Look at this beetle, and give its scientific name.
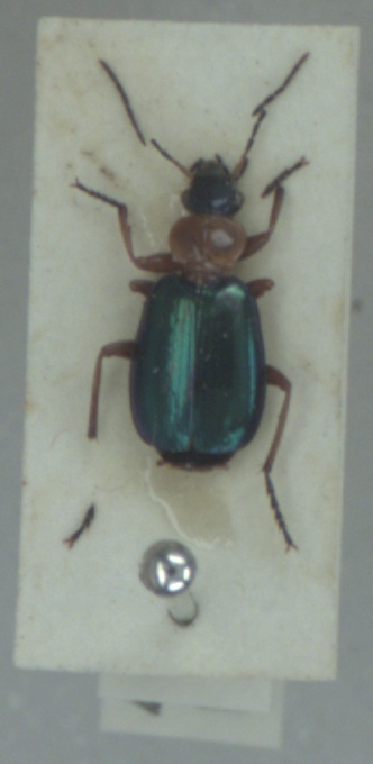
Lebia chlorocephala
